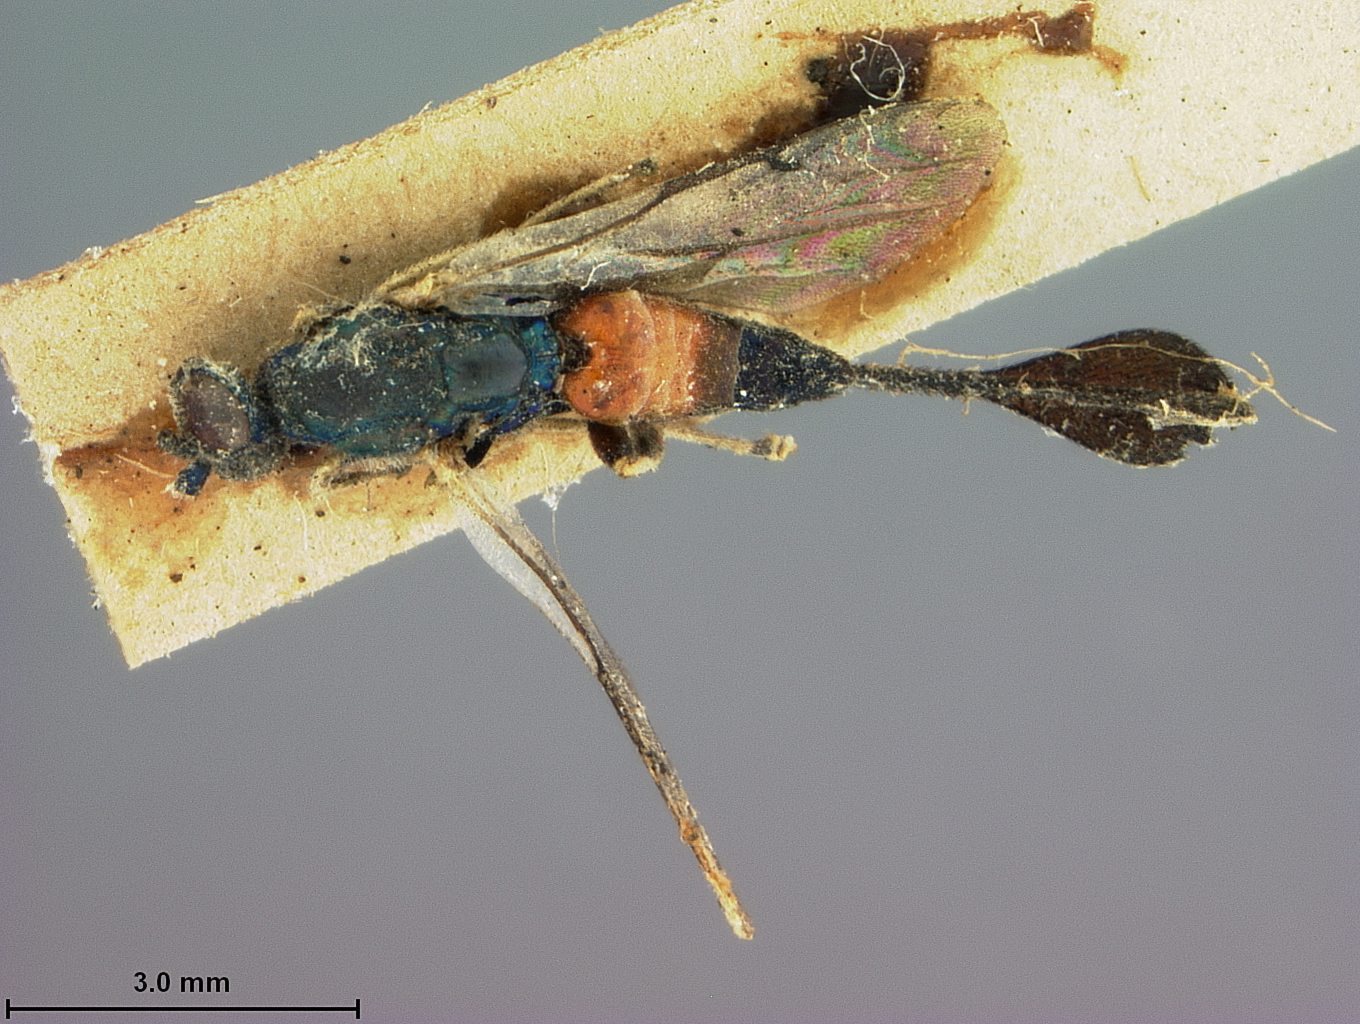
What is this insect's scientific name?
Dinoura cyanea
